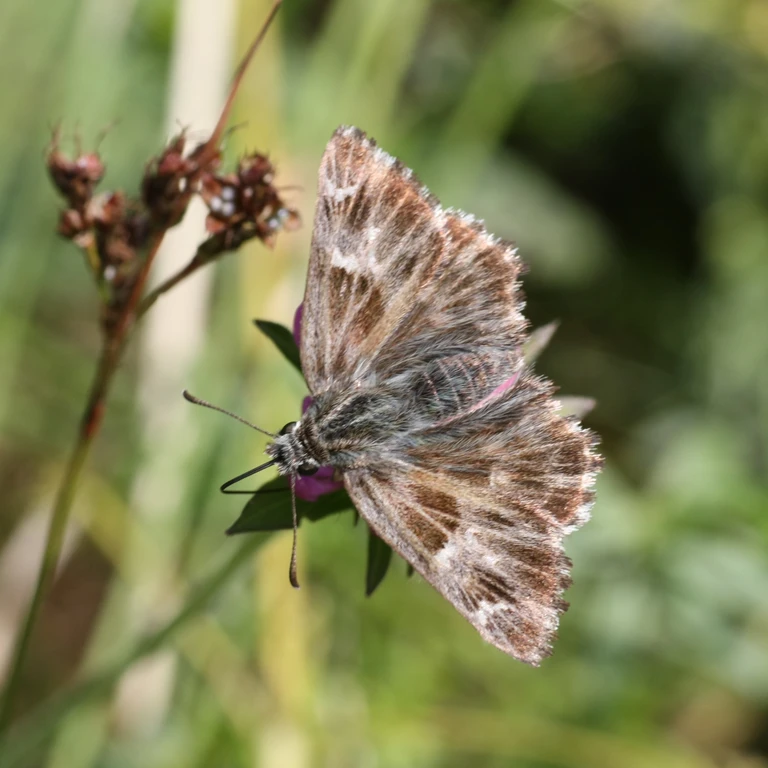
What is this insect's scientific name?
Carcharodus alceae
